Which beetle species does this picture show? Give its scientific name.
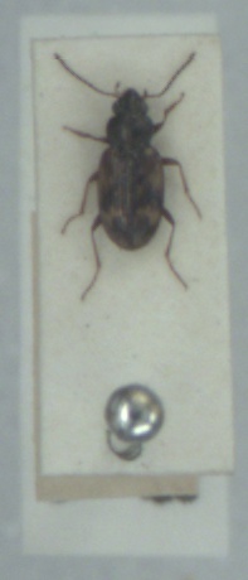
Bembidion semipunctatum
